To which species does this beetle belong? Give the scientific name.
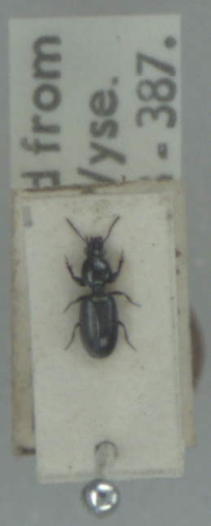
Dyschirius salinus
